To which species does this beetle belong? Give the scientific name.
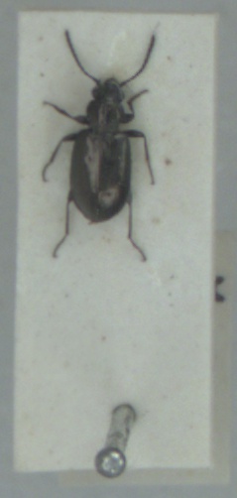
Bembidion bipunctatum
